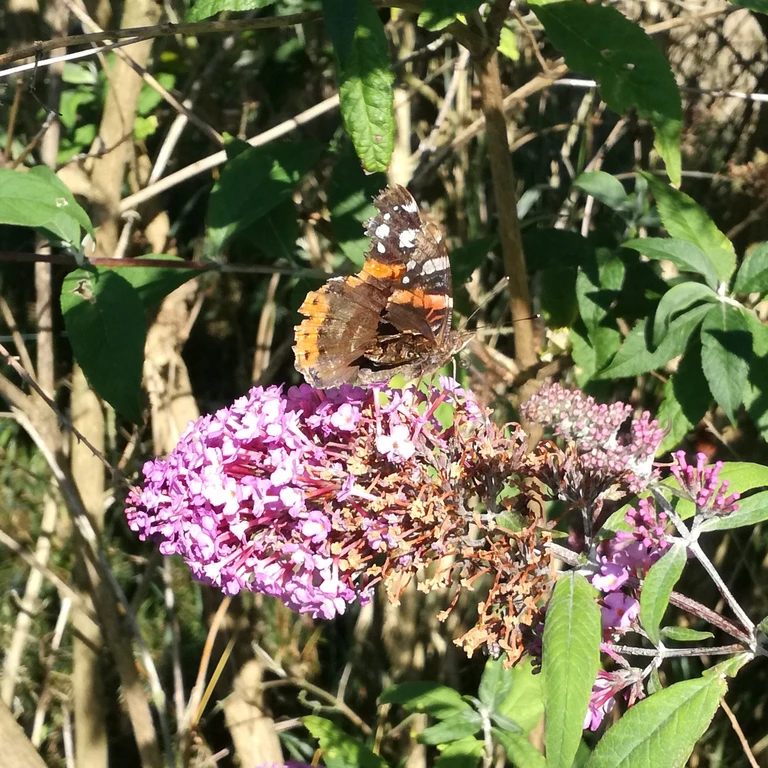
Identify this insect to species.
Vanessa atalanta
